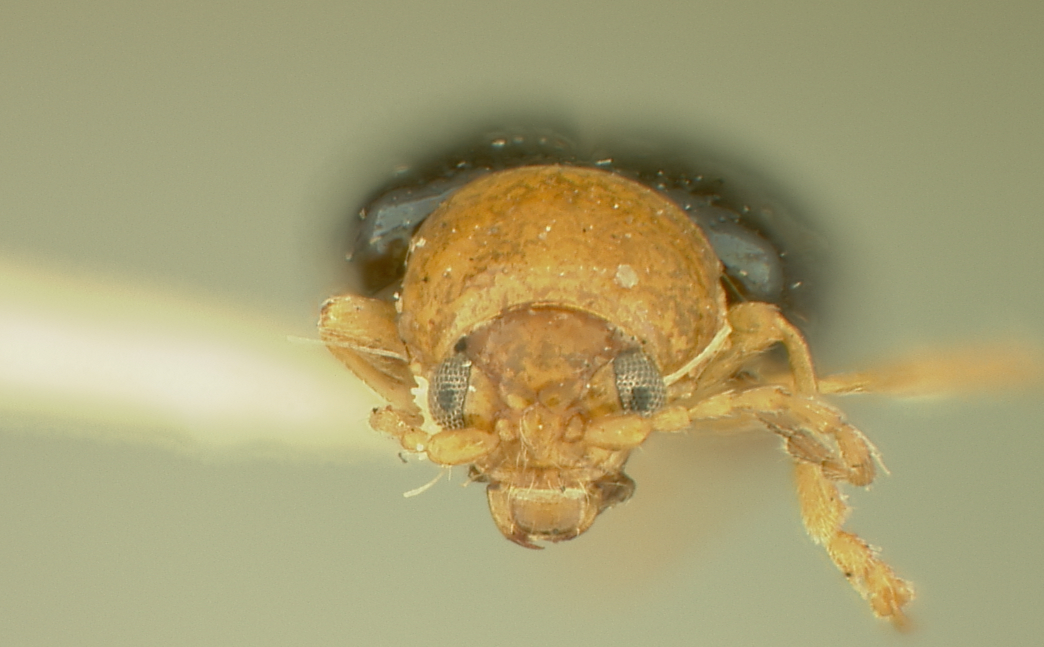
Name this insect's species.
Glyptina arizonica
